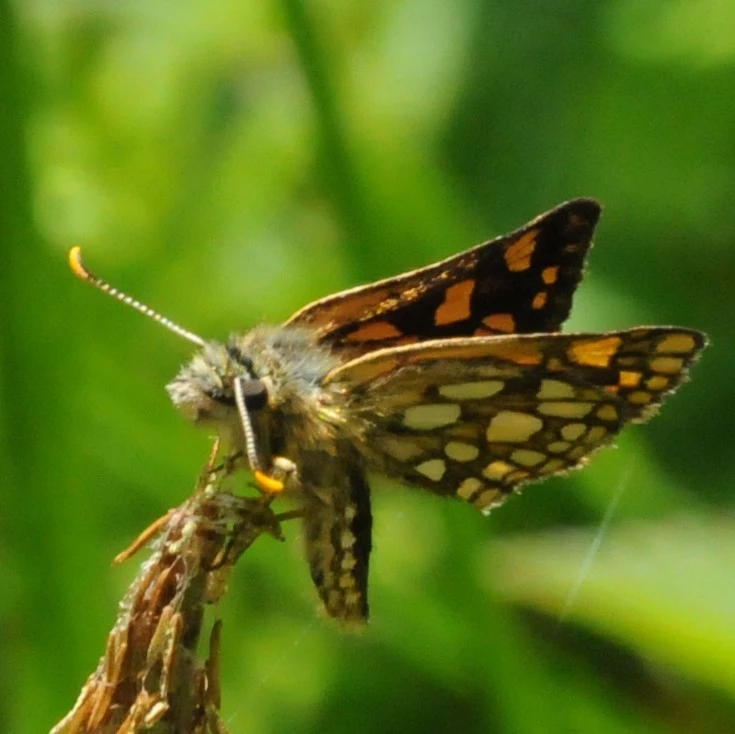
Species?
Carterocephalus palaemon
